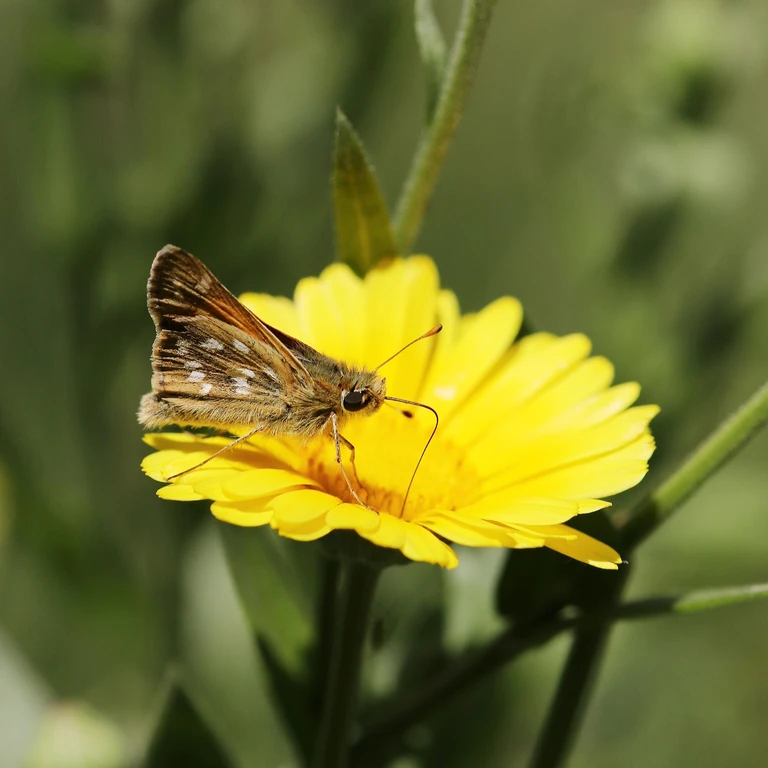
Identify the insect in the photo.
Hesperia comma
